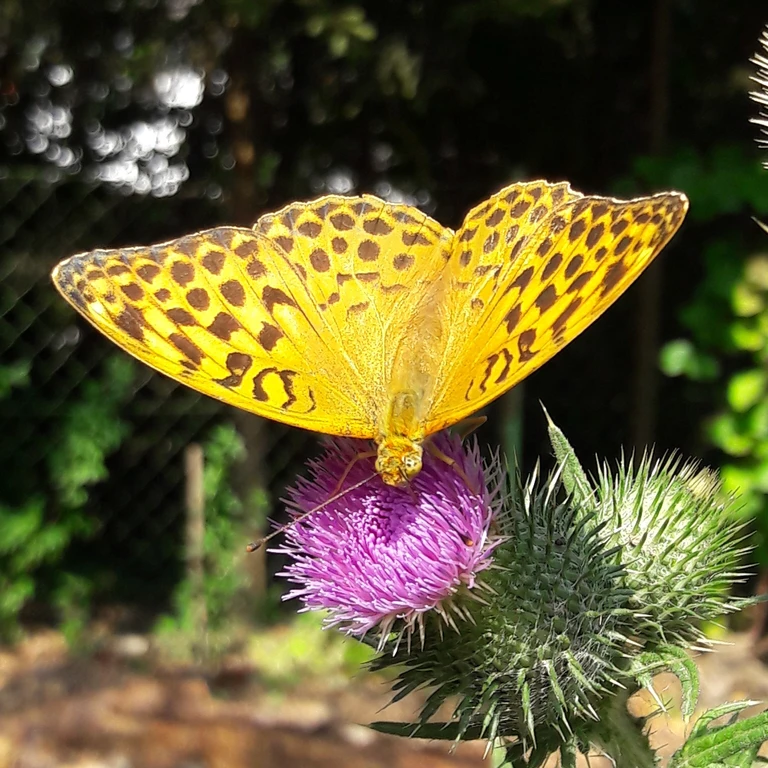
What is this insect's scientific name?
Argynnis paphia
